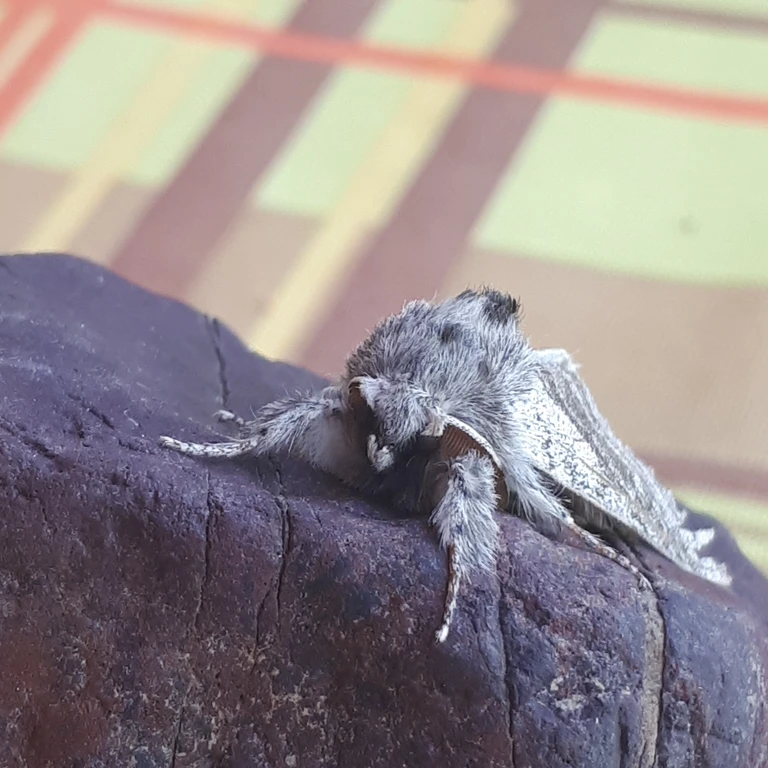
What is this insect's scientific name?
Calliteara pudibunda
